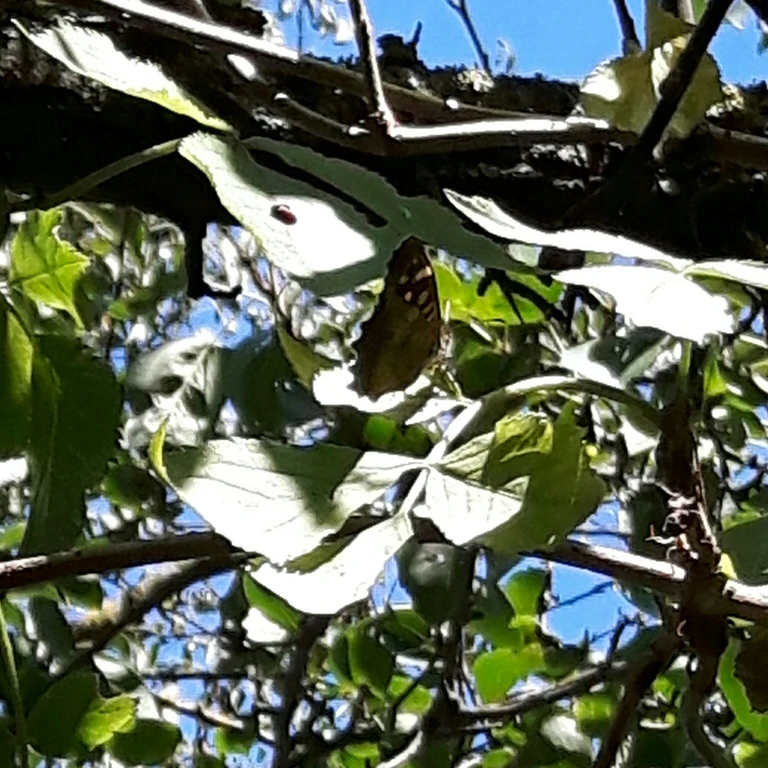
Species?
Pararge aegeria
